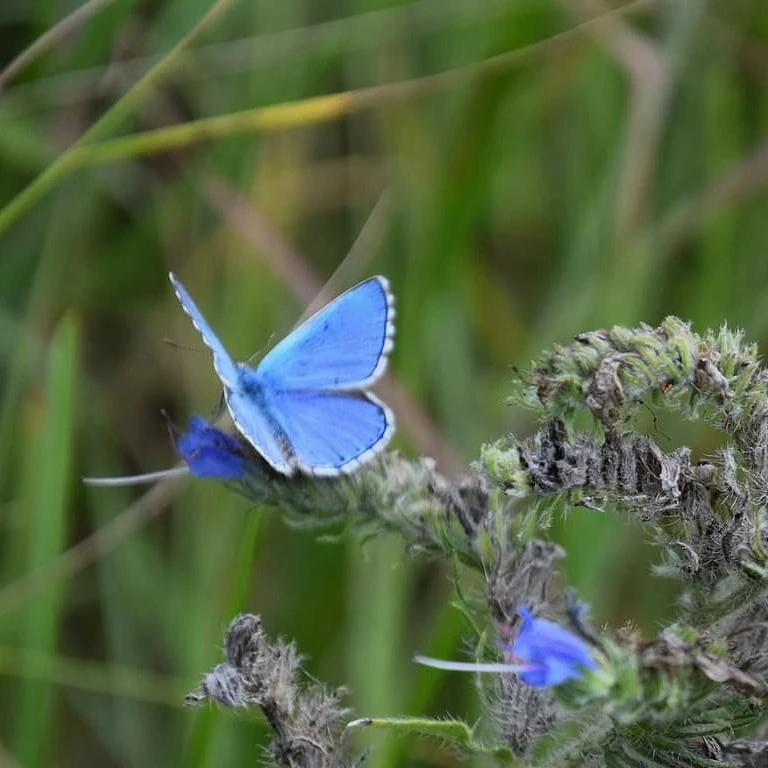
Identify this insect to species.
Lysandra bellargus
